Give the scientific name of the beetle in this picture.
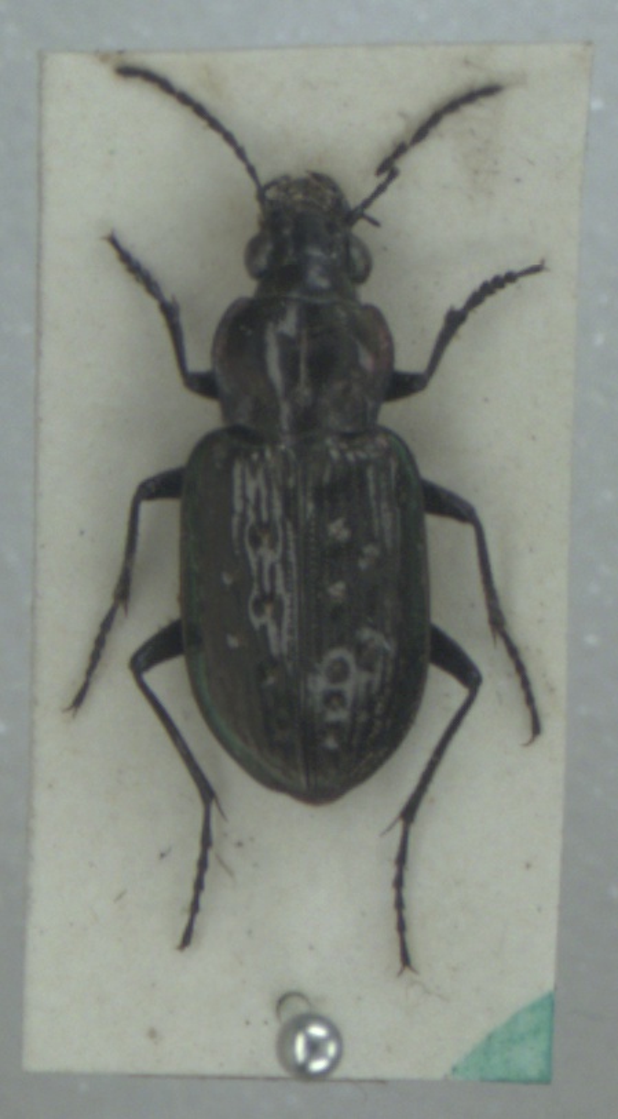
Blethisa multipunctata
